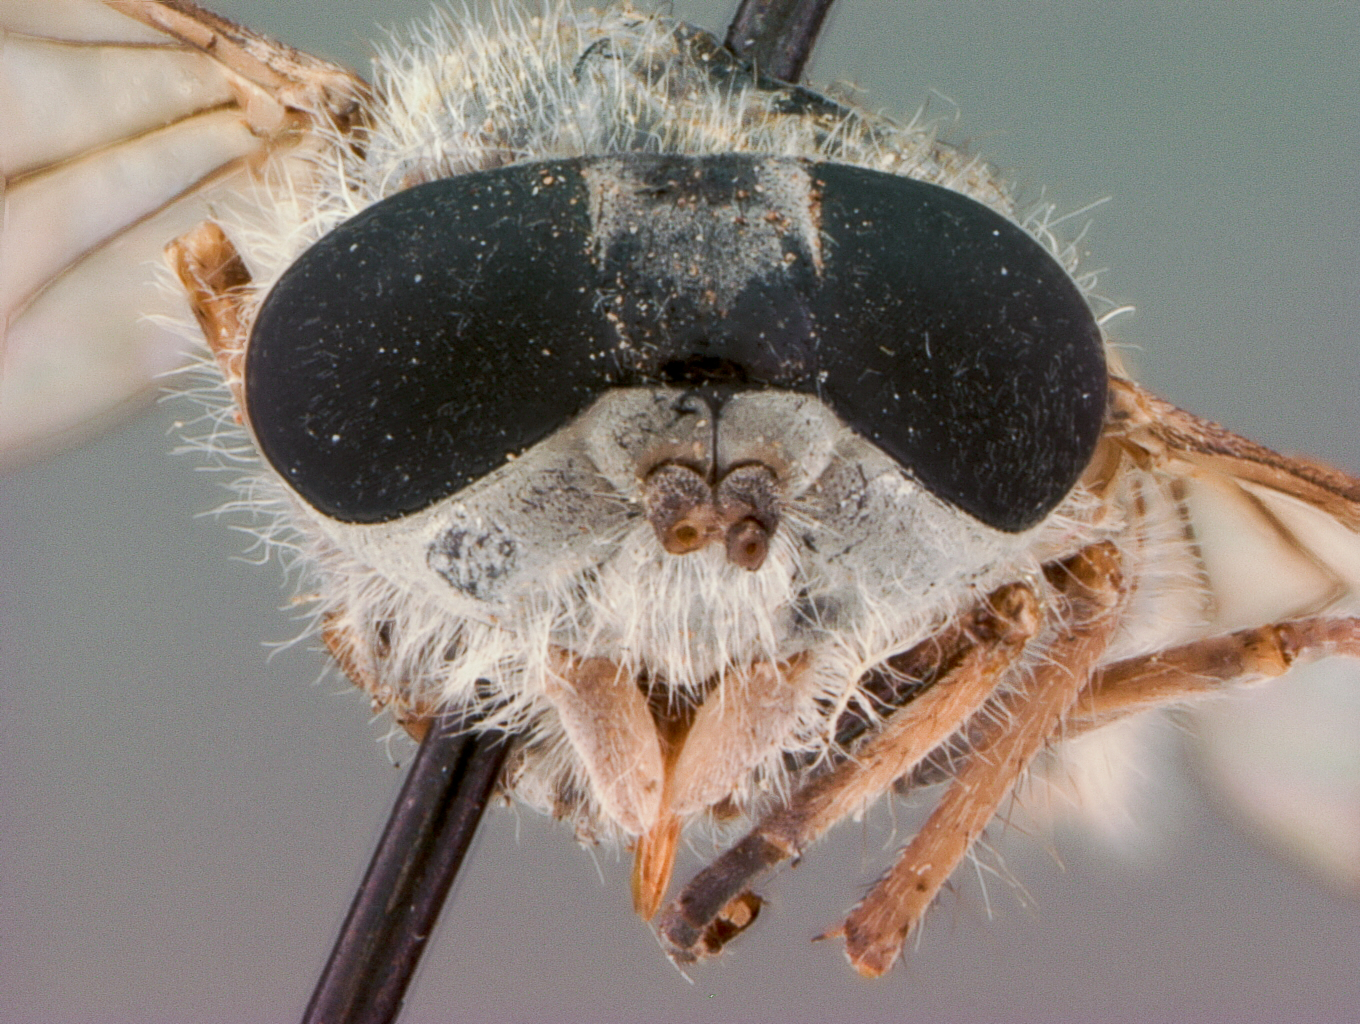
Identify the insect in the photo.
Dasybasis poroma
